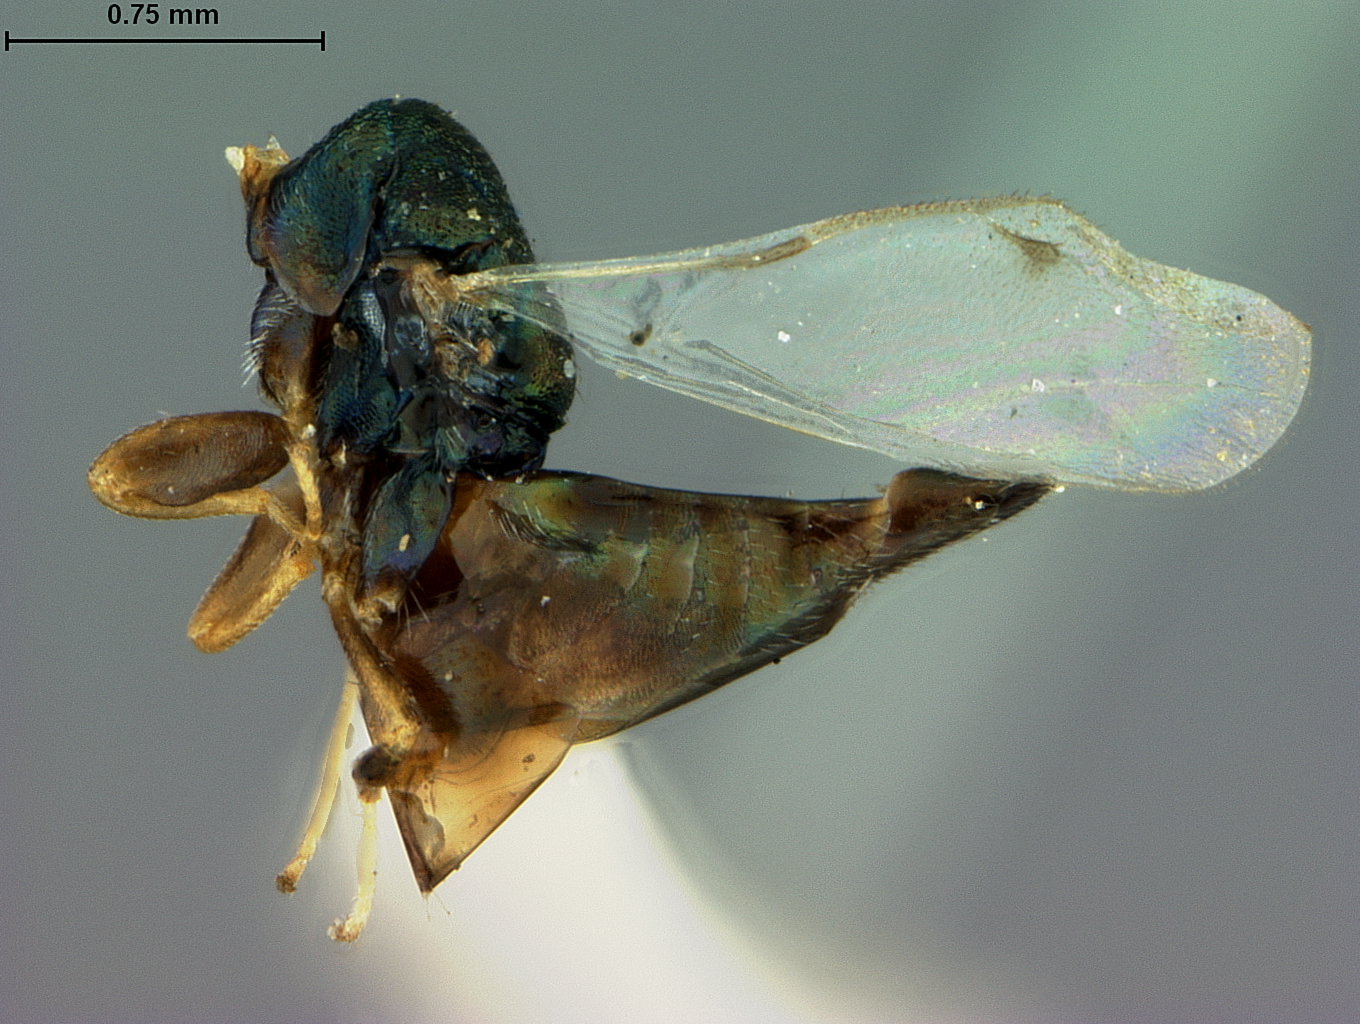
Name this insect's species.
Tropidogastra arizonensis
